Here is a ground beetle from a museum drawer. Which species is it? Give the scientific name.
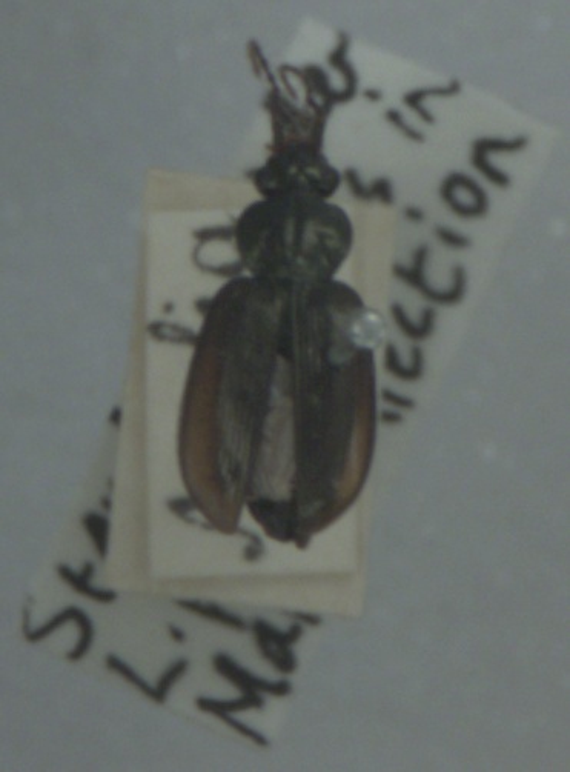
Loricera pilicornis
